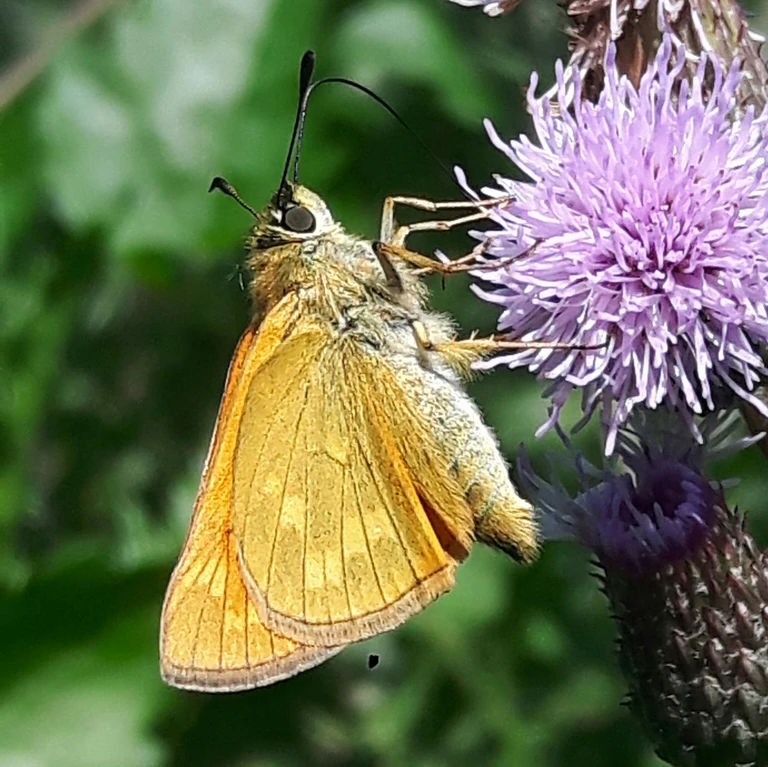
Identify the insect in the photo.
Ochlodes sylvanus (also Ochlodes venata)
